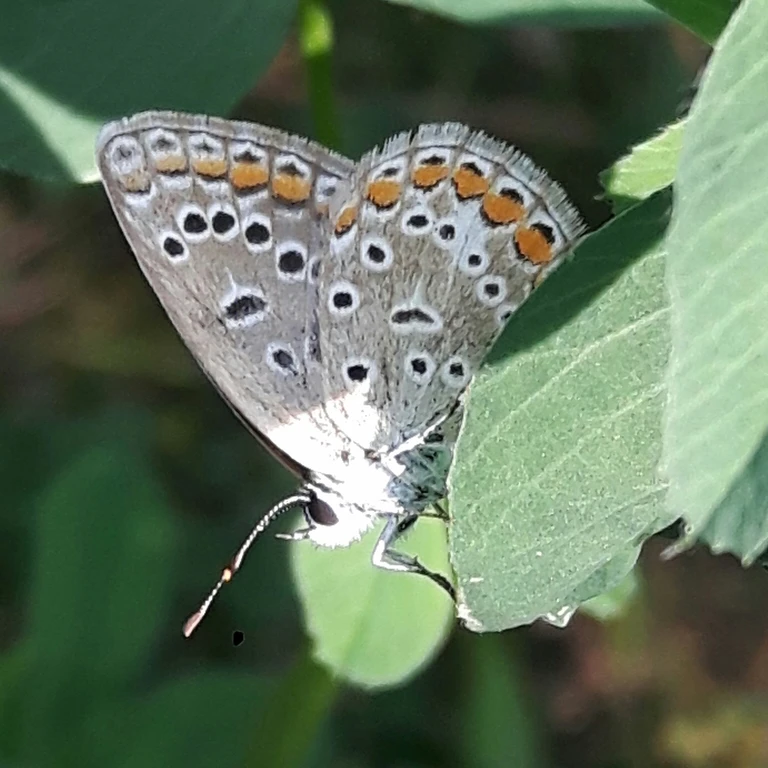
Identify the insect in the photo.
Polyommatus icarus
